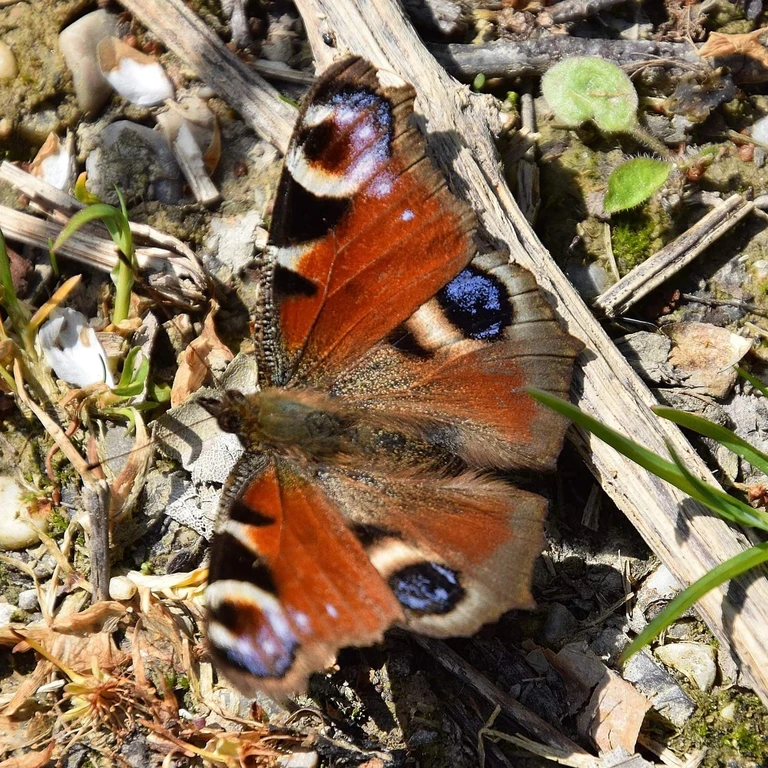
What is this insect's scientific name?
Aglais io
